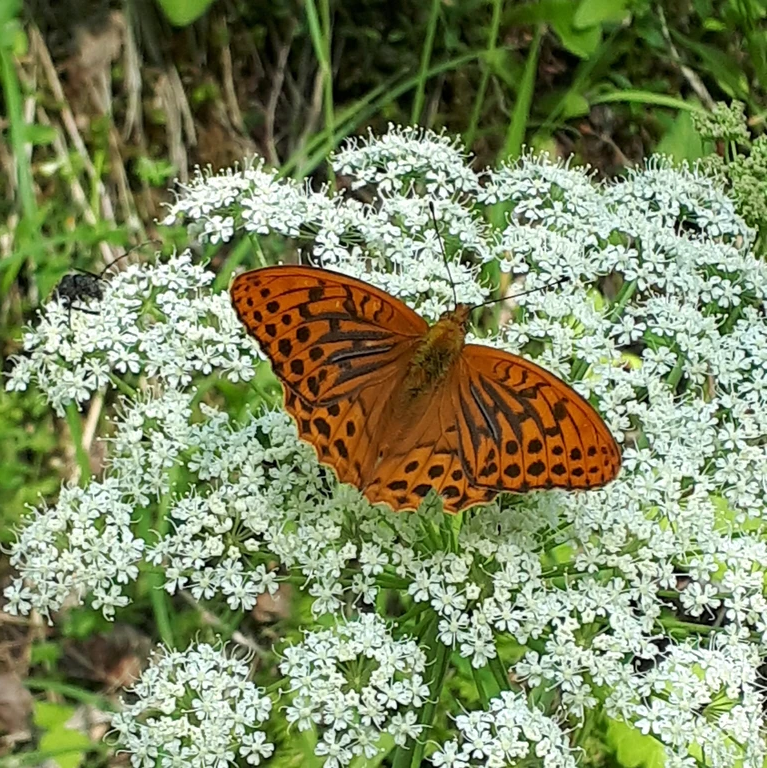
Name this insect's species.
Argynnis paphia
